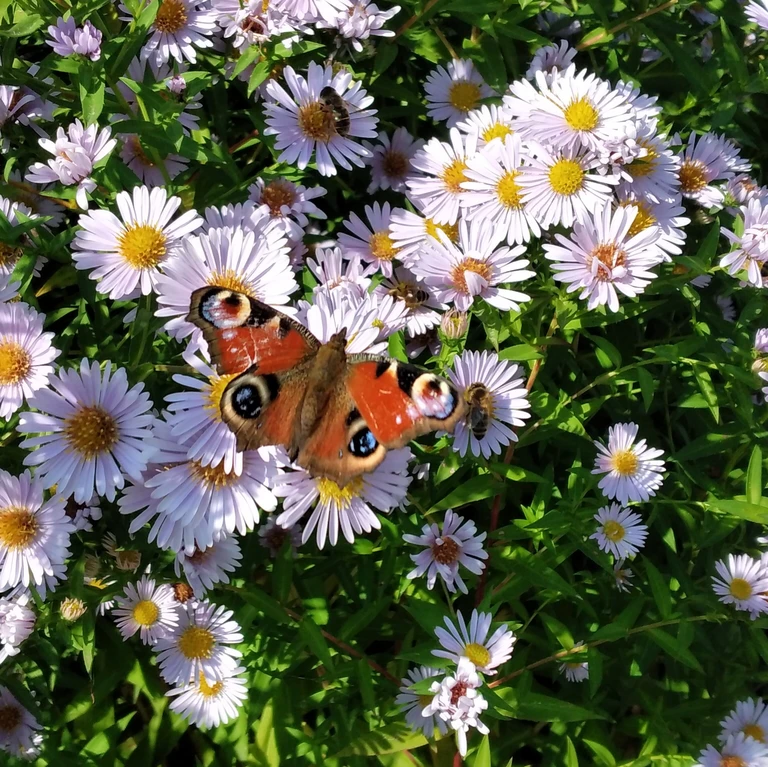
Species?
Aglais io
